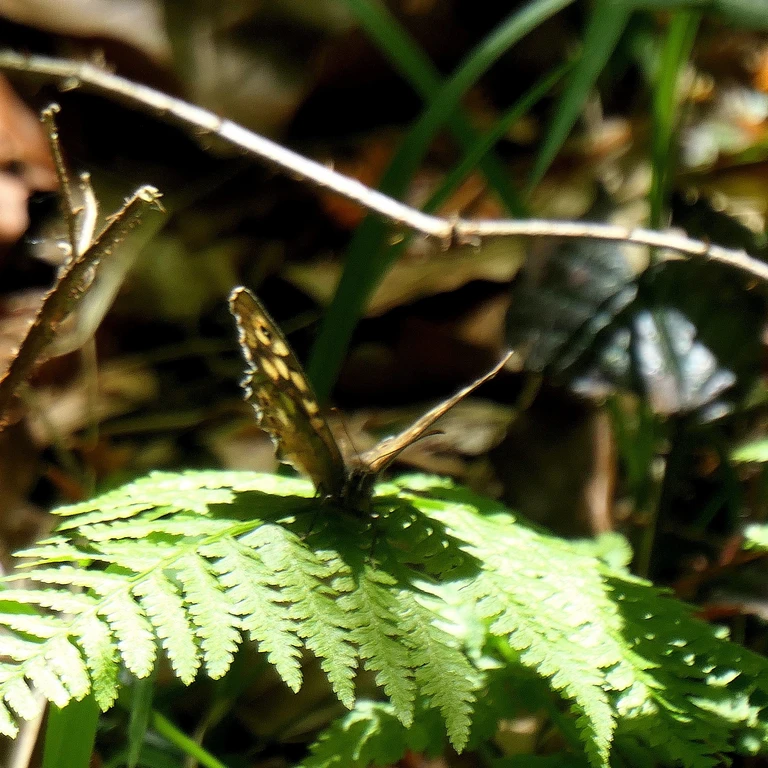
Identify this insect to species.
Pararge aegeria
